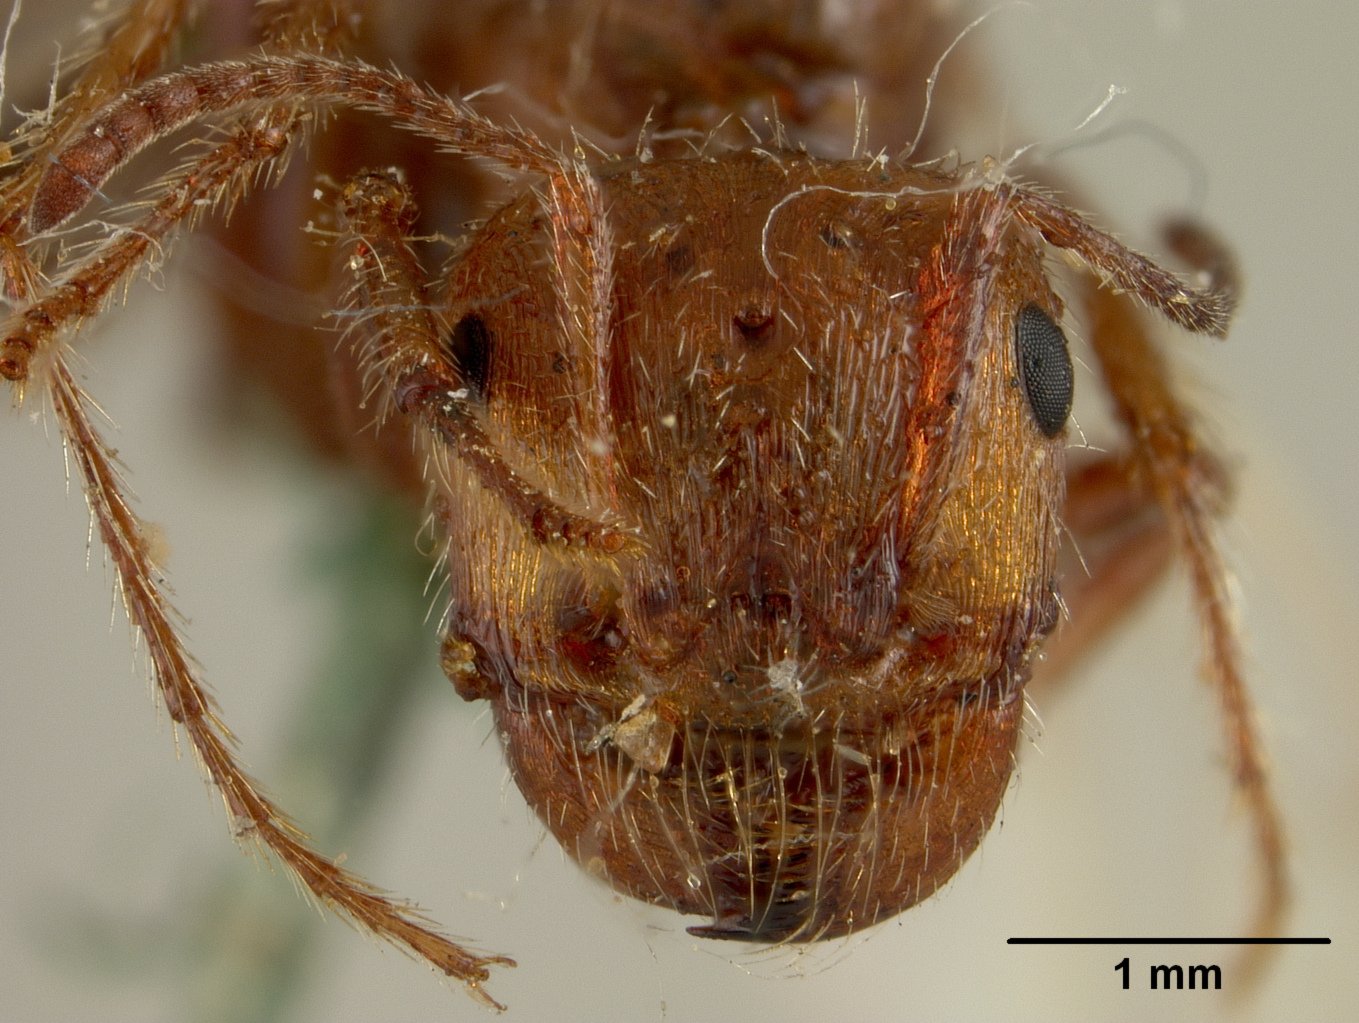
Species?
Pogonomyrmex badius
